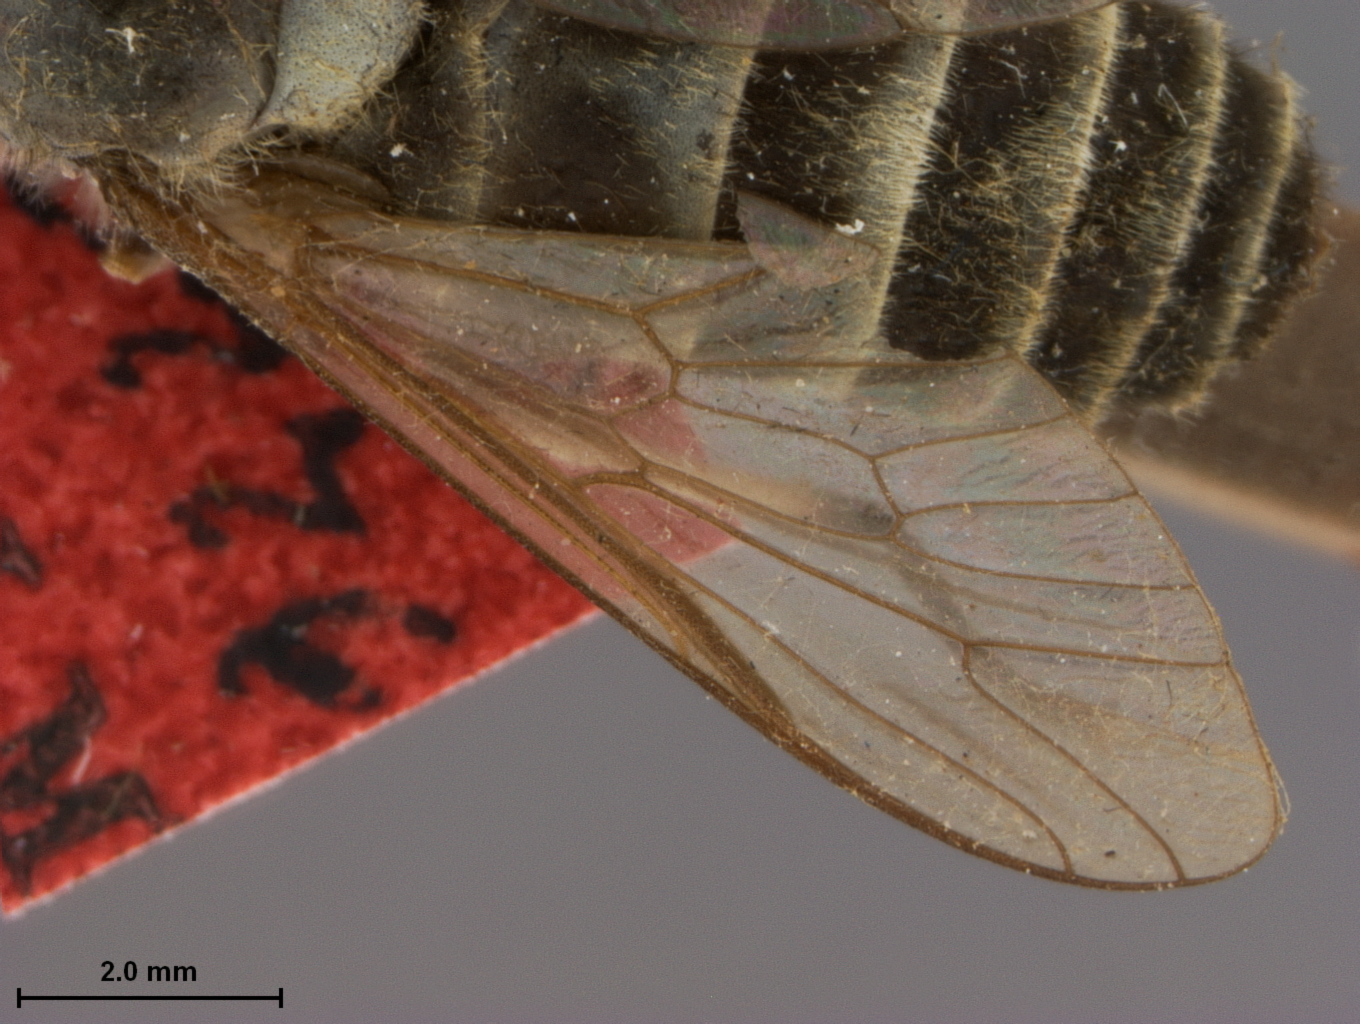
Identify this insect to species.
Tabanus humilis
